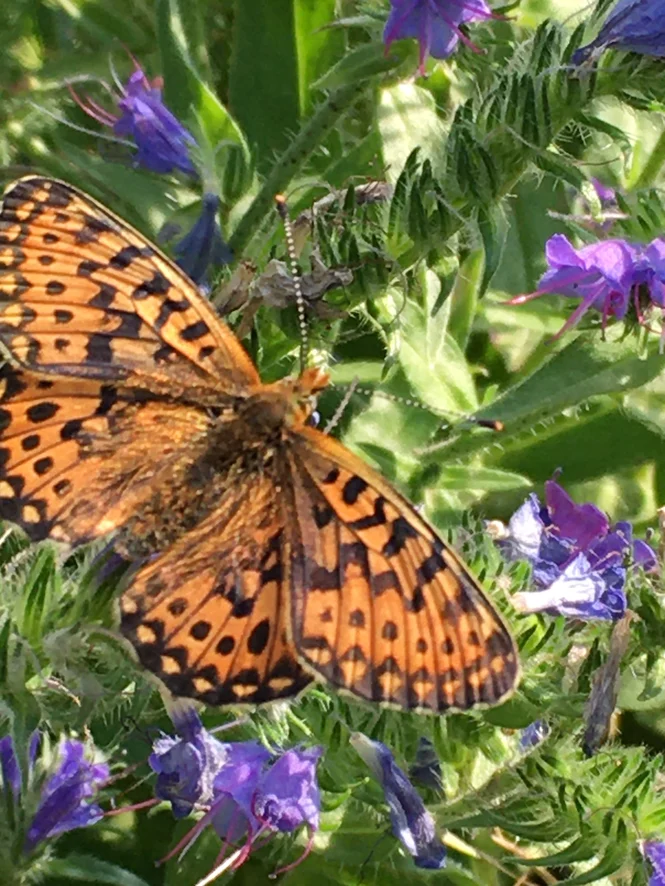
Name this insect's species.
Boloria euphrosyne (also Clossiana euphrosyne)
